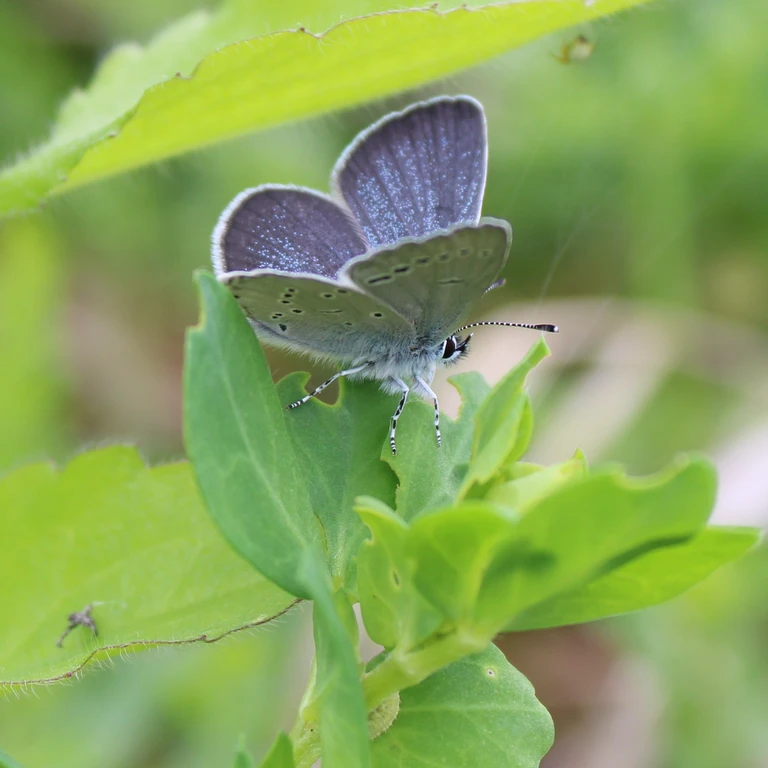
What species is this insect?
Cupido minimus
